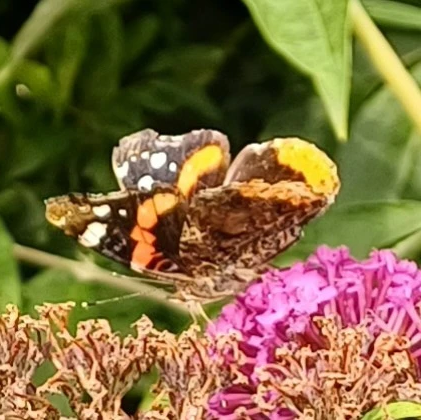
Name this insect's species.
Vanessa atalanta
